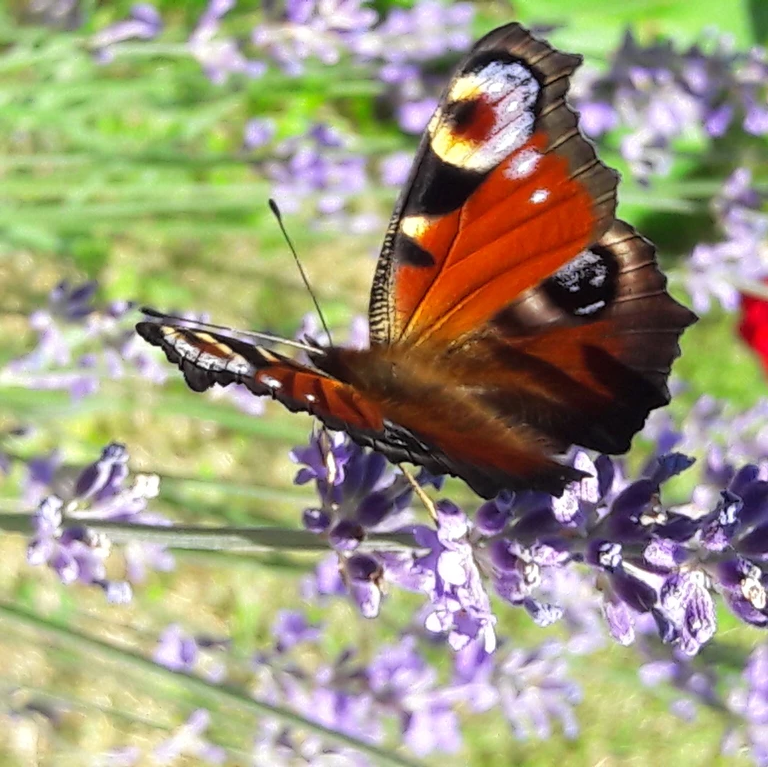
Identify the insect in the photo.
Aglais io
